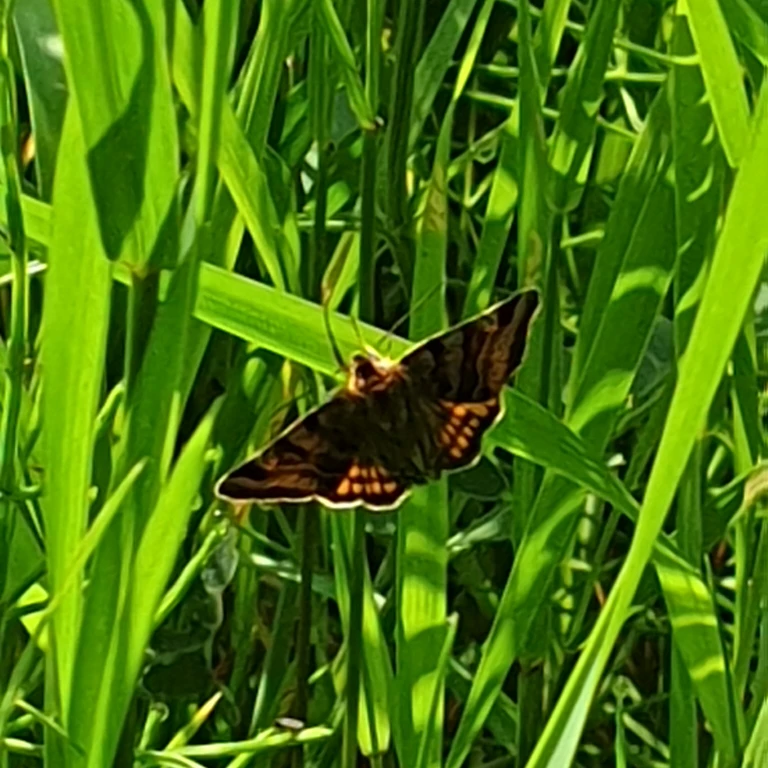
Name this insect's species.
Euclidia glyphica
